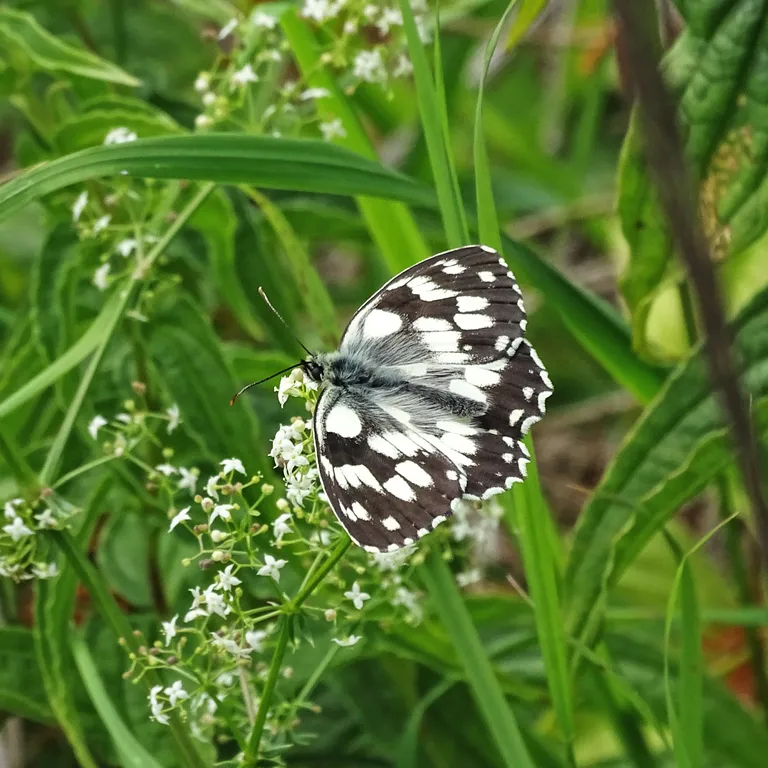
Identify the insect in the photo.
Melanargia galathea
